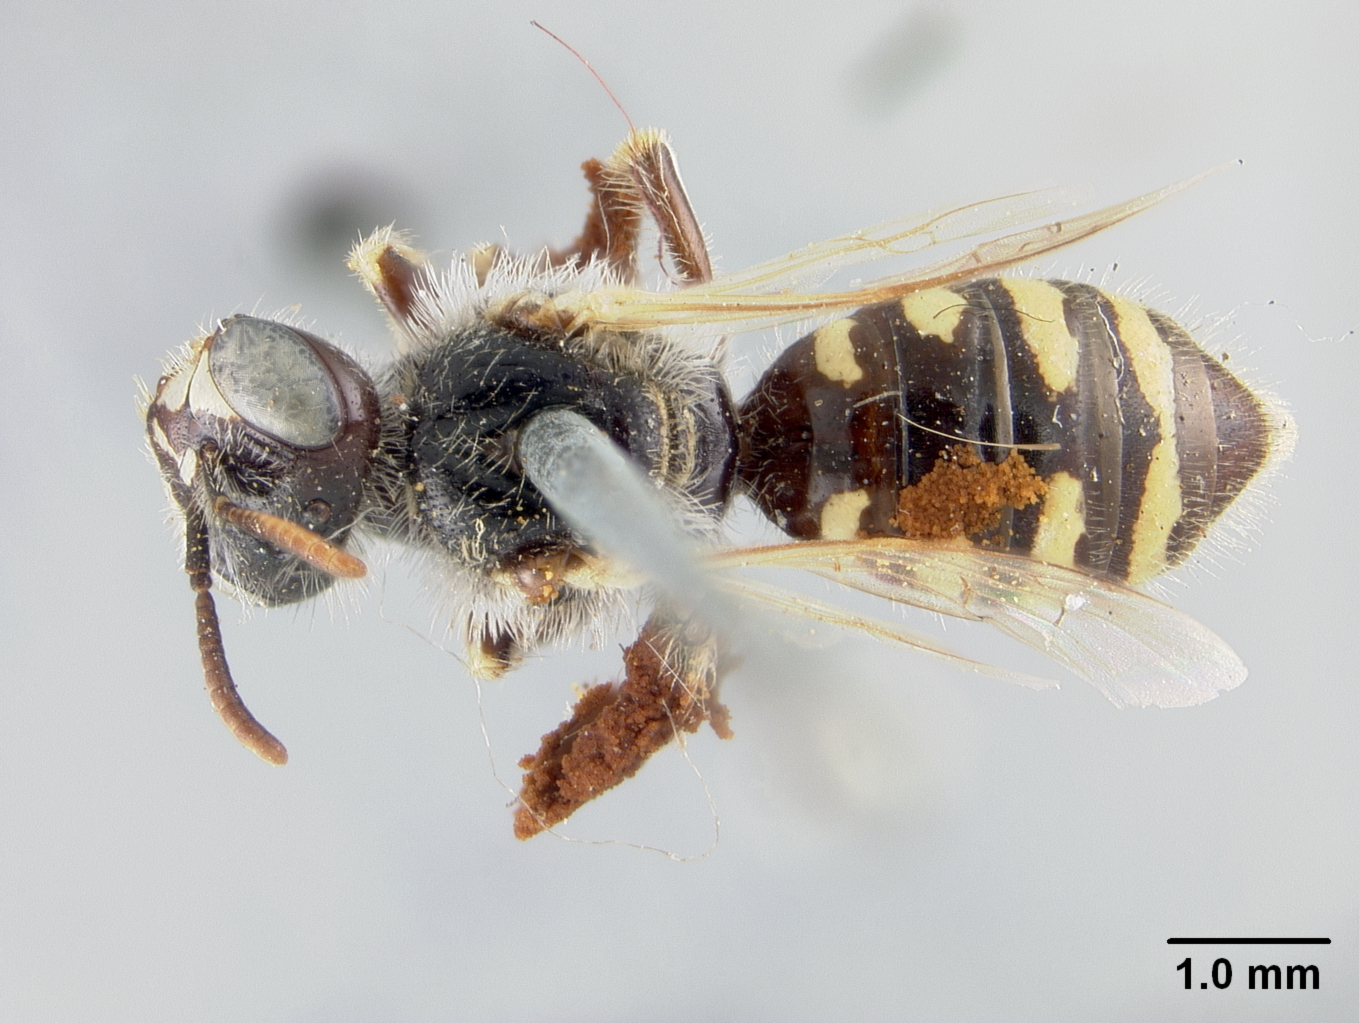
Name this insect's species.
Calliopsis australior
